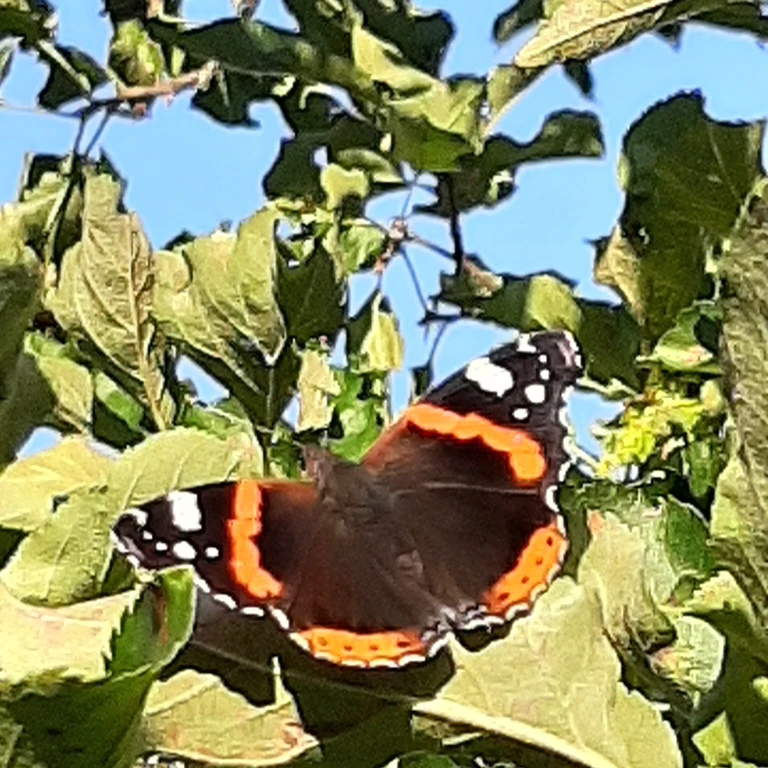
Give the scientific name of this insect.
Vanessa atalanta
